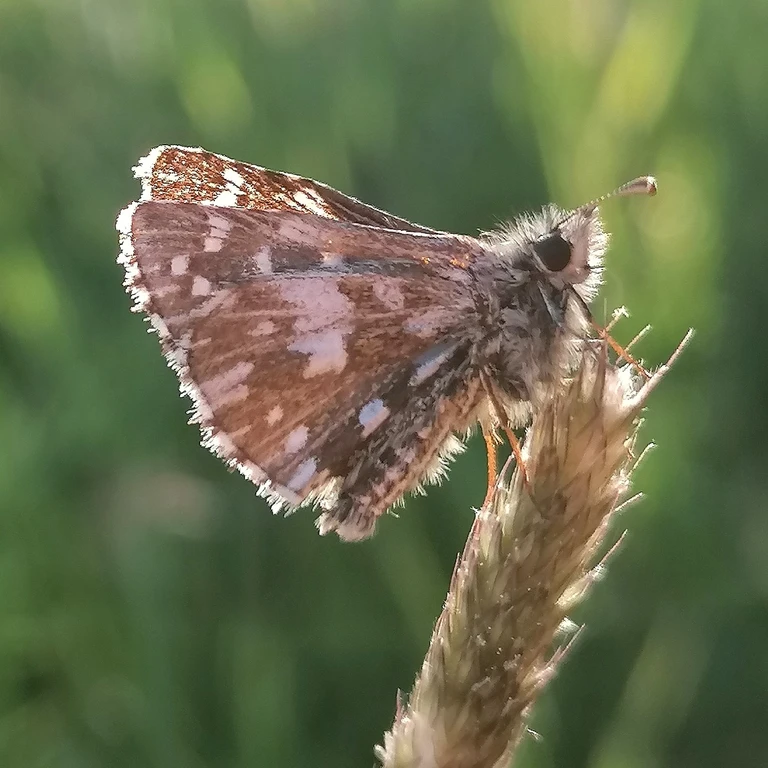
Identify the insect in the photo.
Pyrgus malvae
